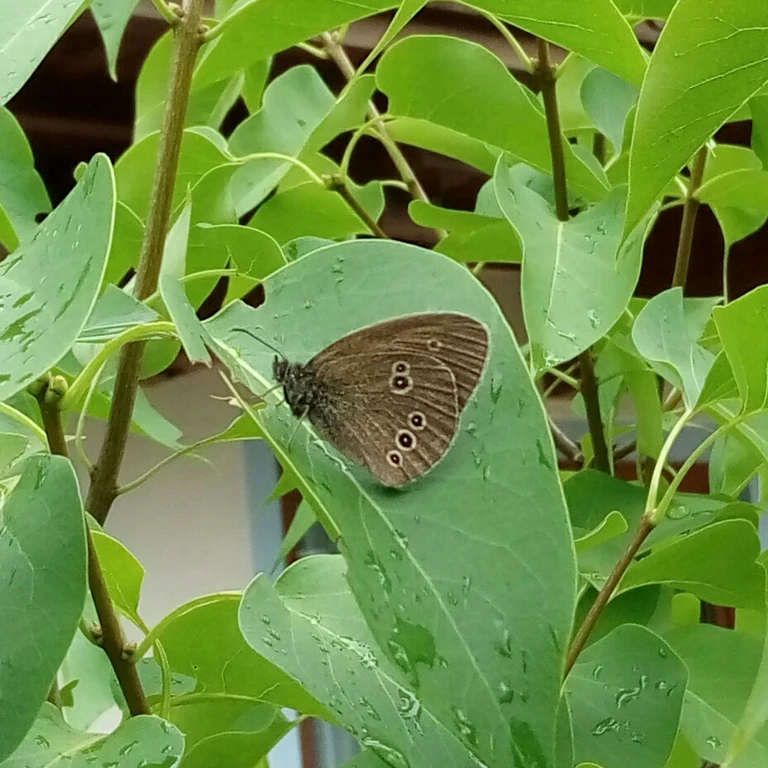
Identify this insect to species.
Aphantopus hyperantus
